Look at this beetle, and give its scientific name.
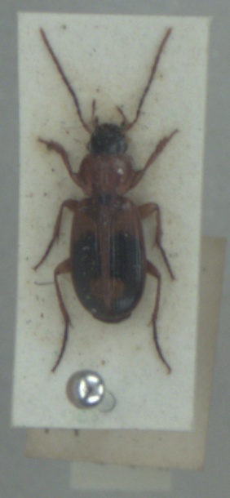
Badister bullatus
